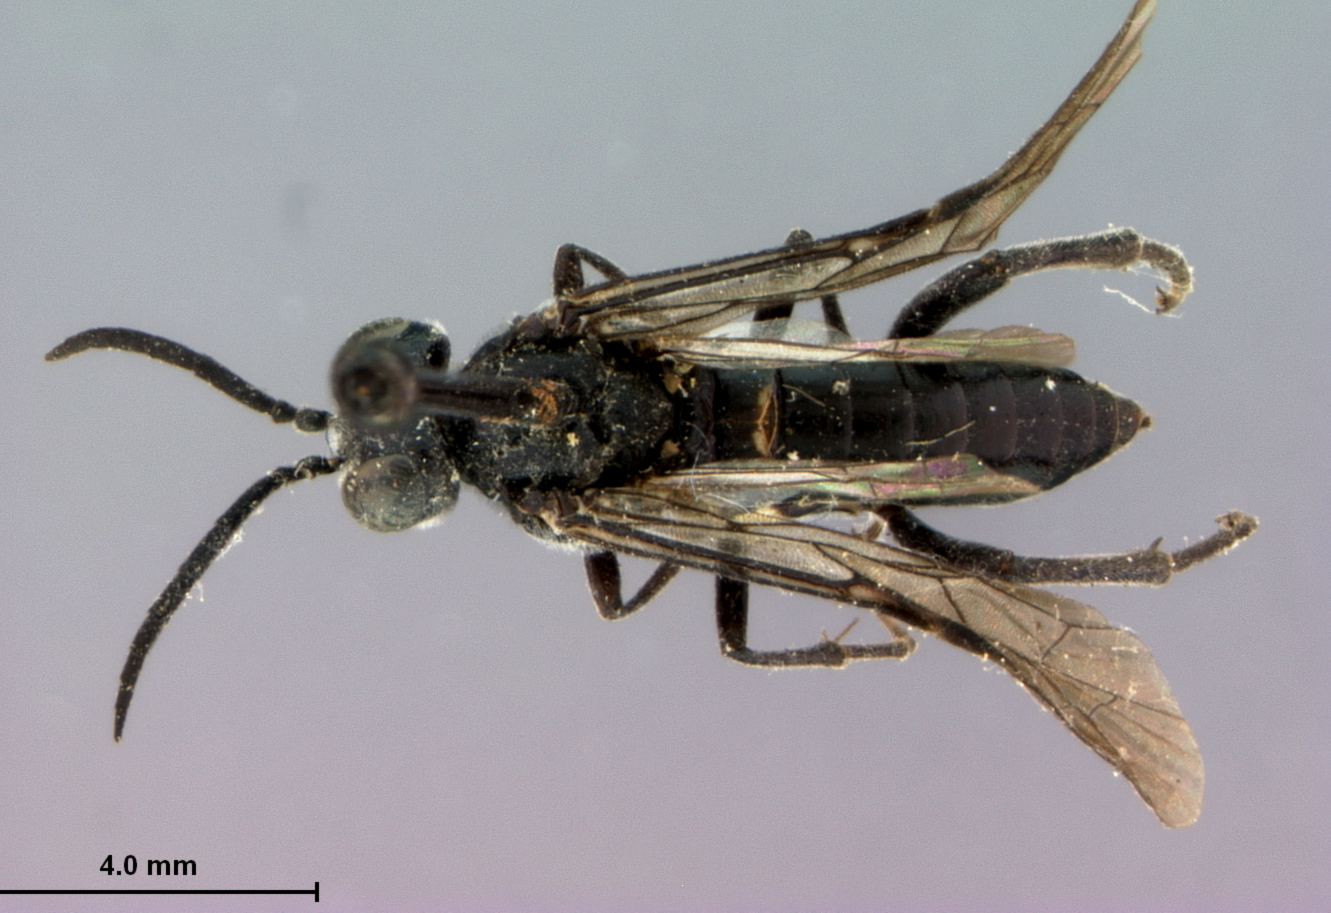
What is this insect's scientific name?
Macrophya fuscoterminata
